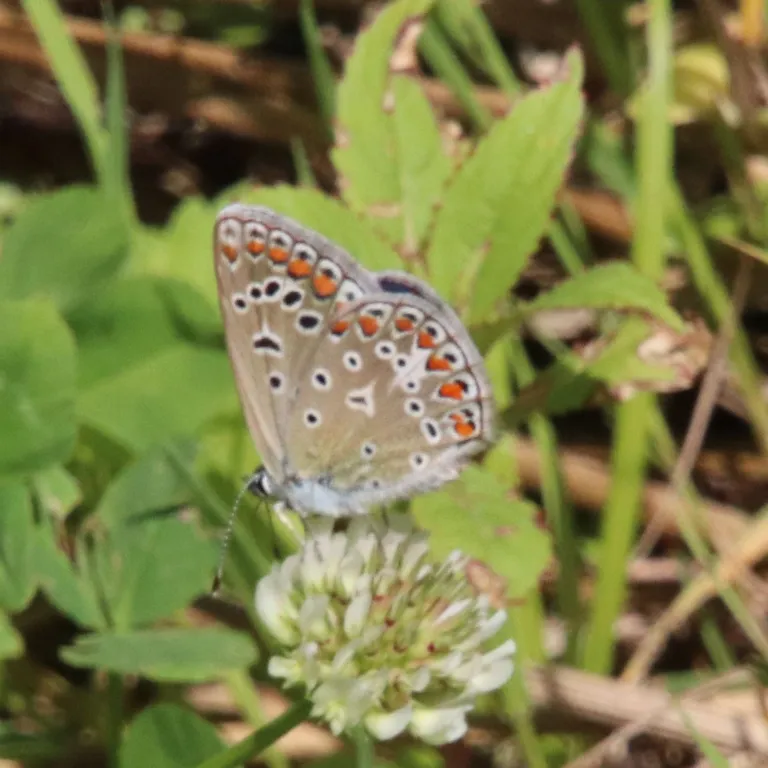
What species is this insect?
Polyommatus icarus
